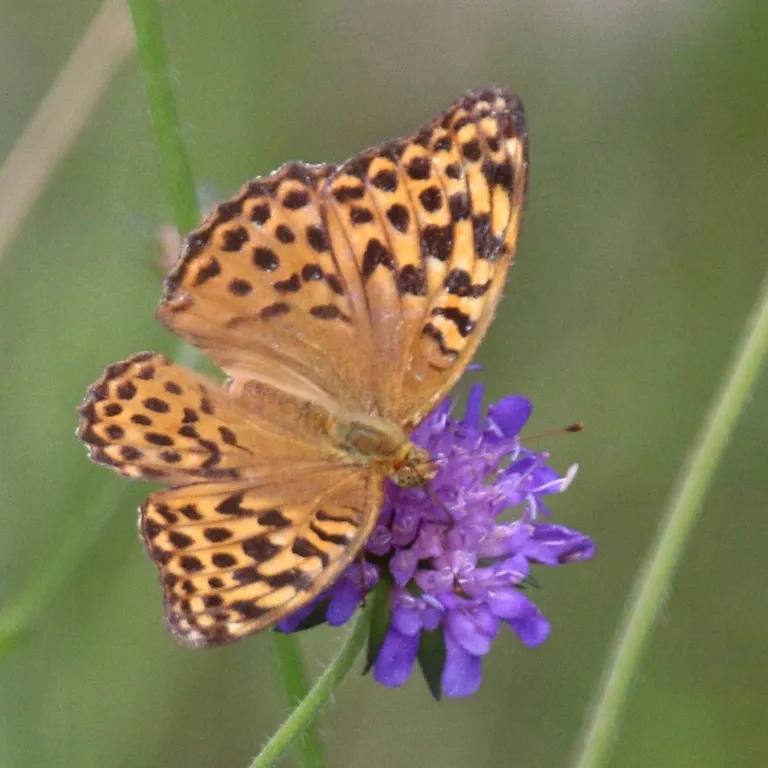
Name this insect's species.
Argynnis paphia
